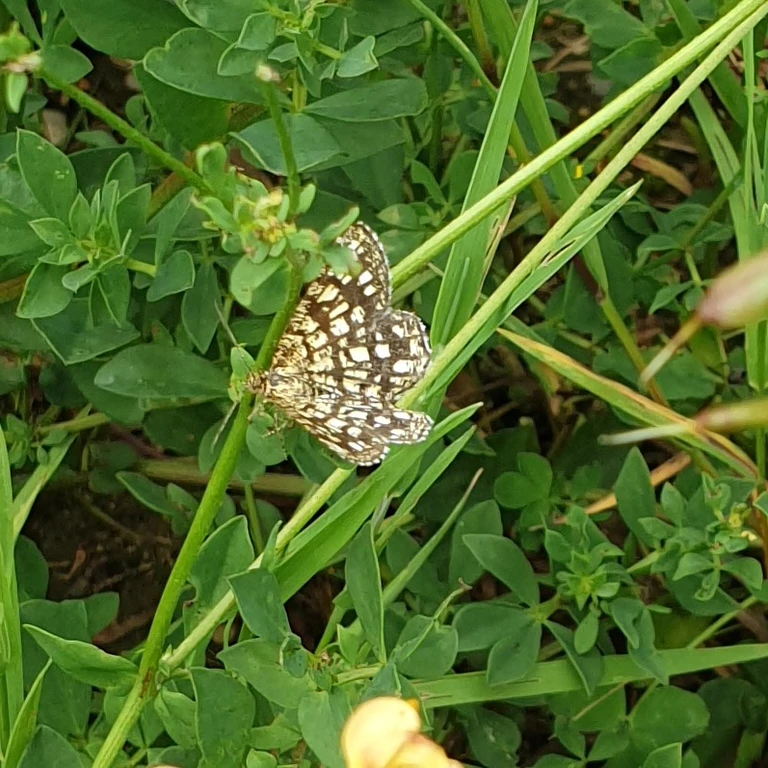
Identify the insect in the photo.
Chiasmia clathrata
